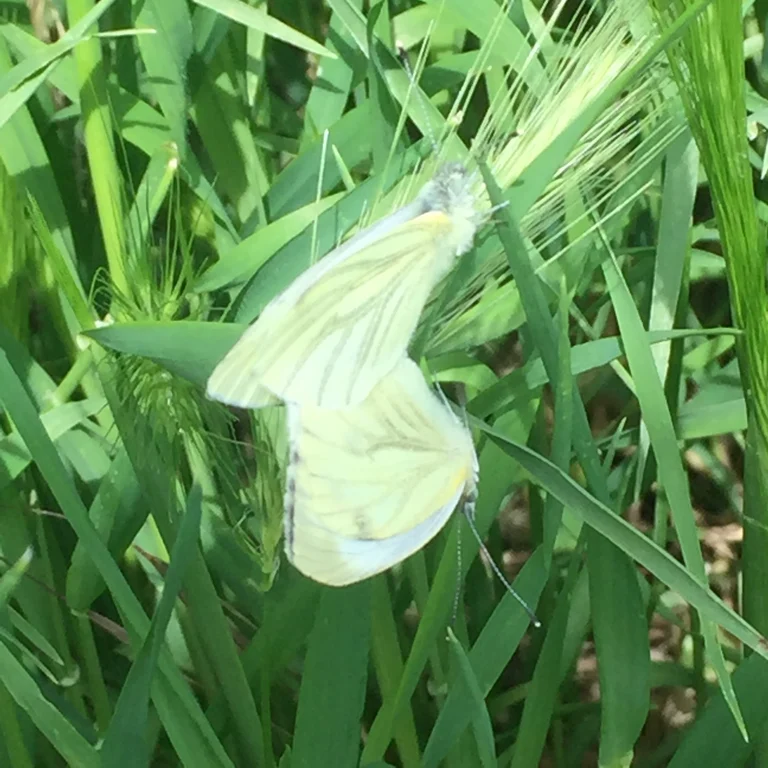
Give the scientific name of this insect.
Pieris napi
